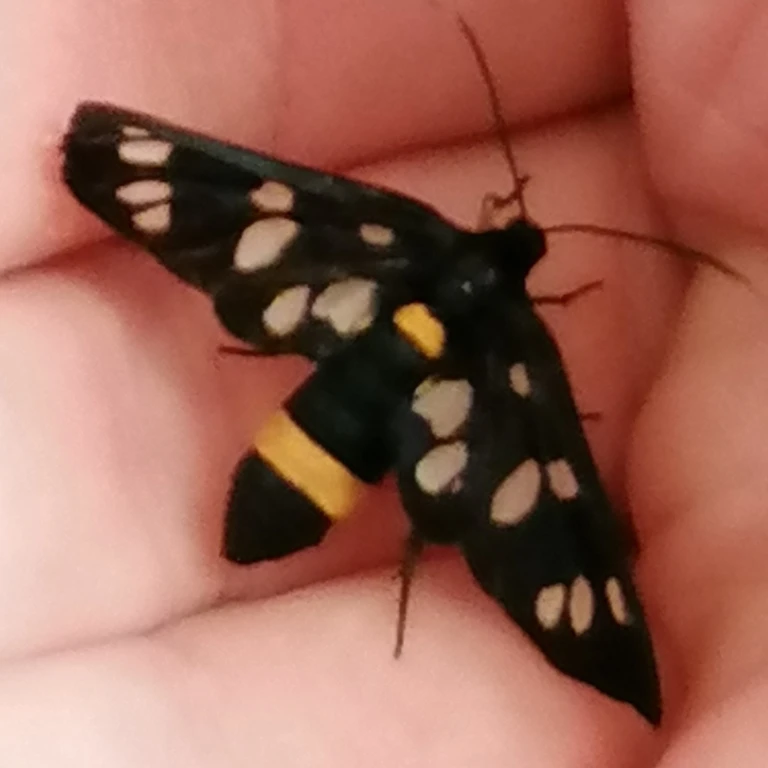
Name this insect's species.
Amata phegea
